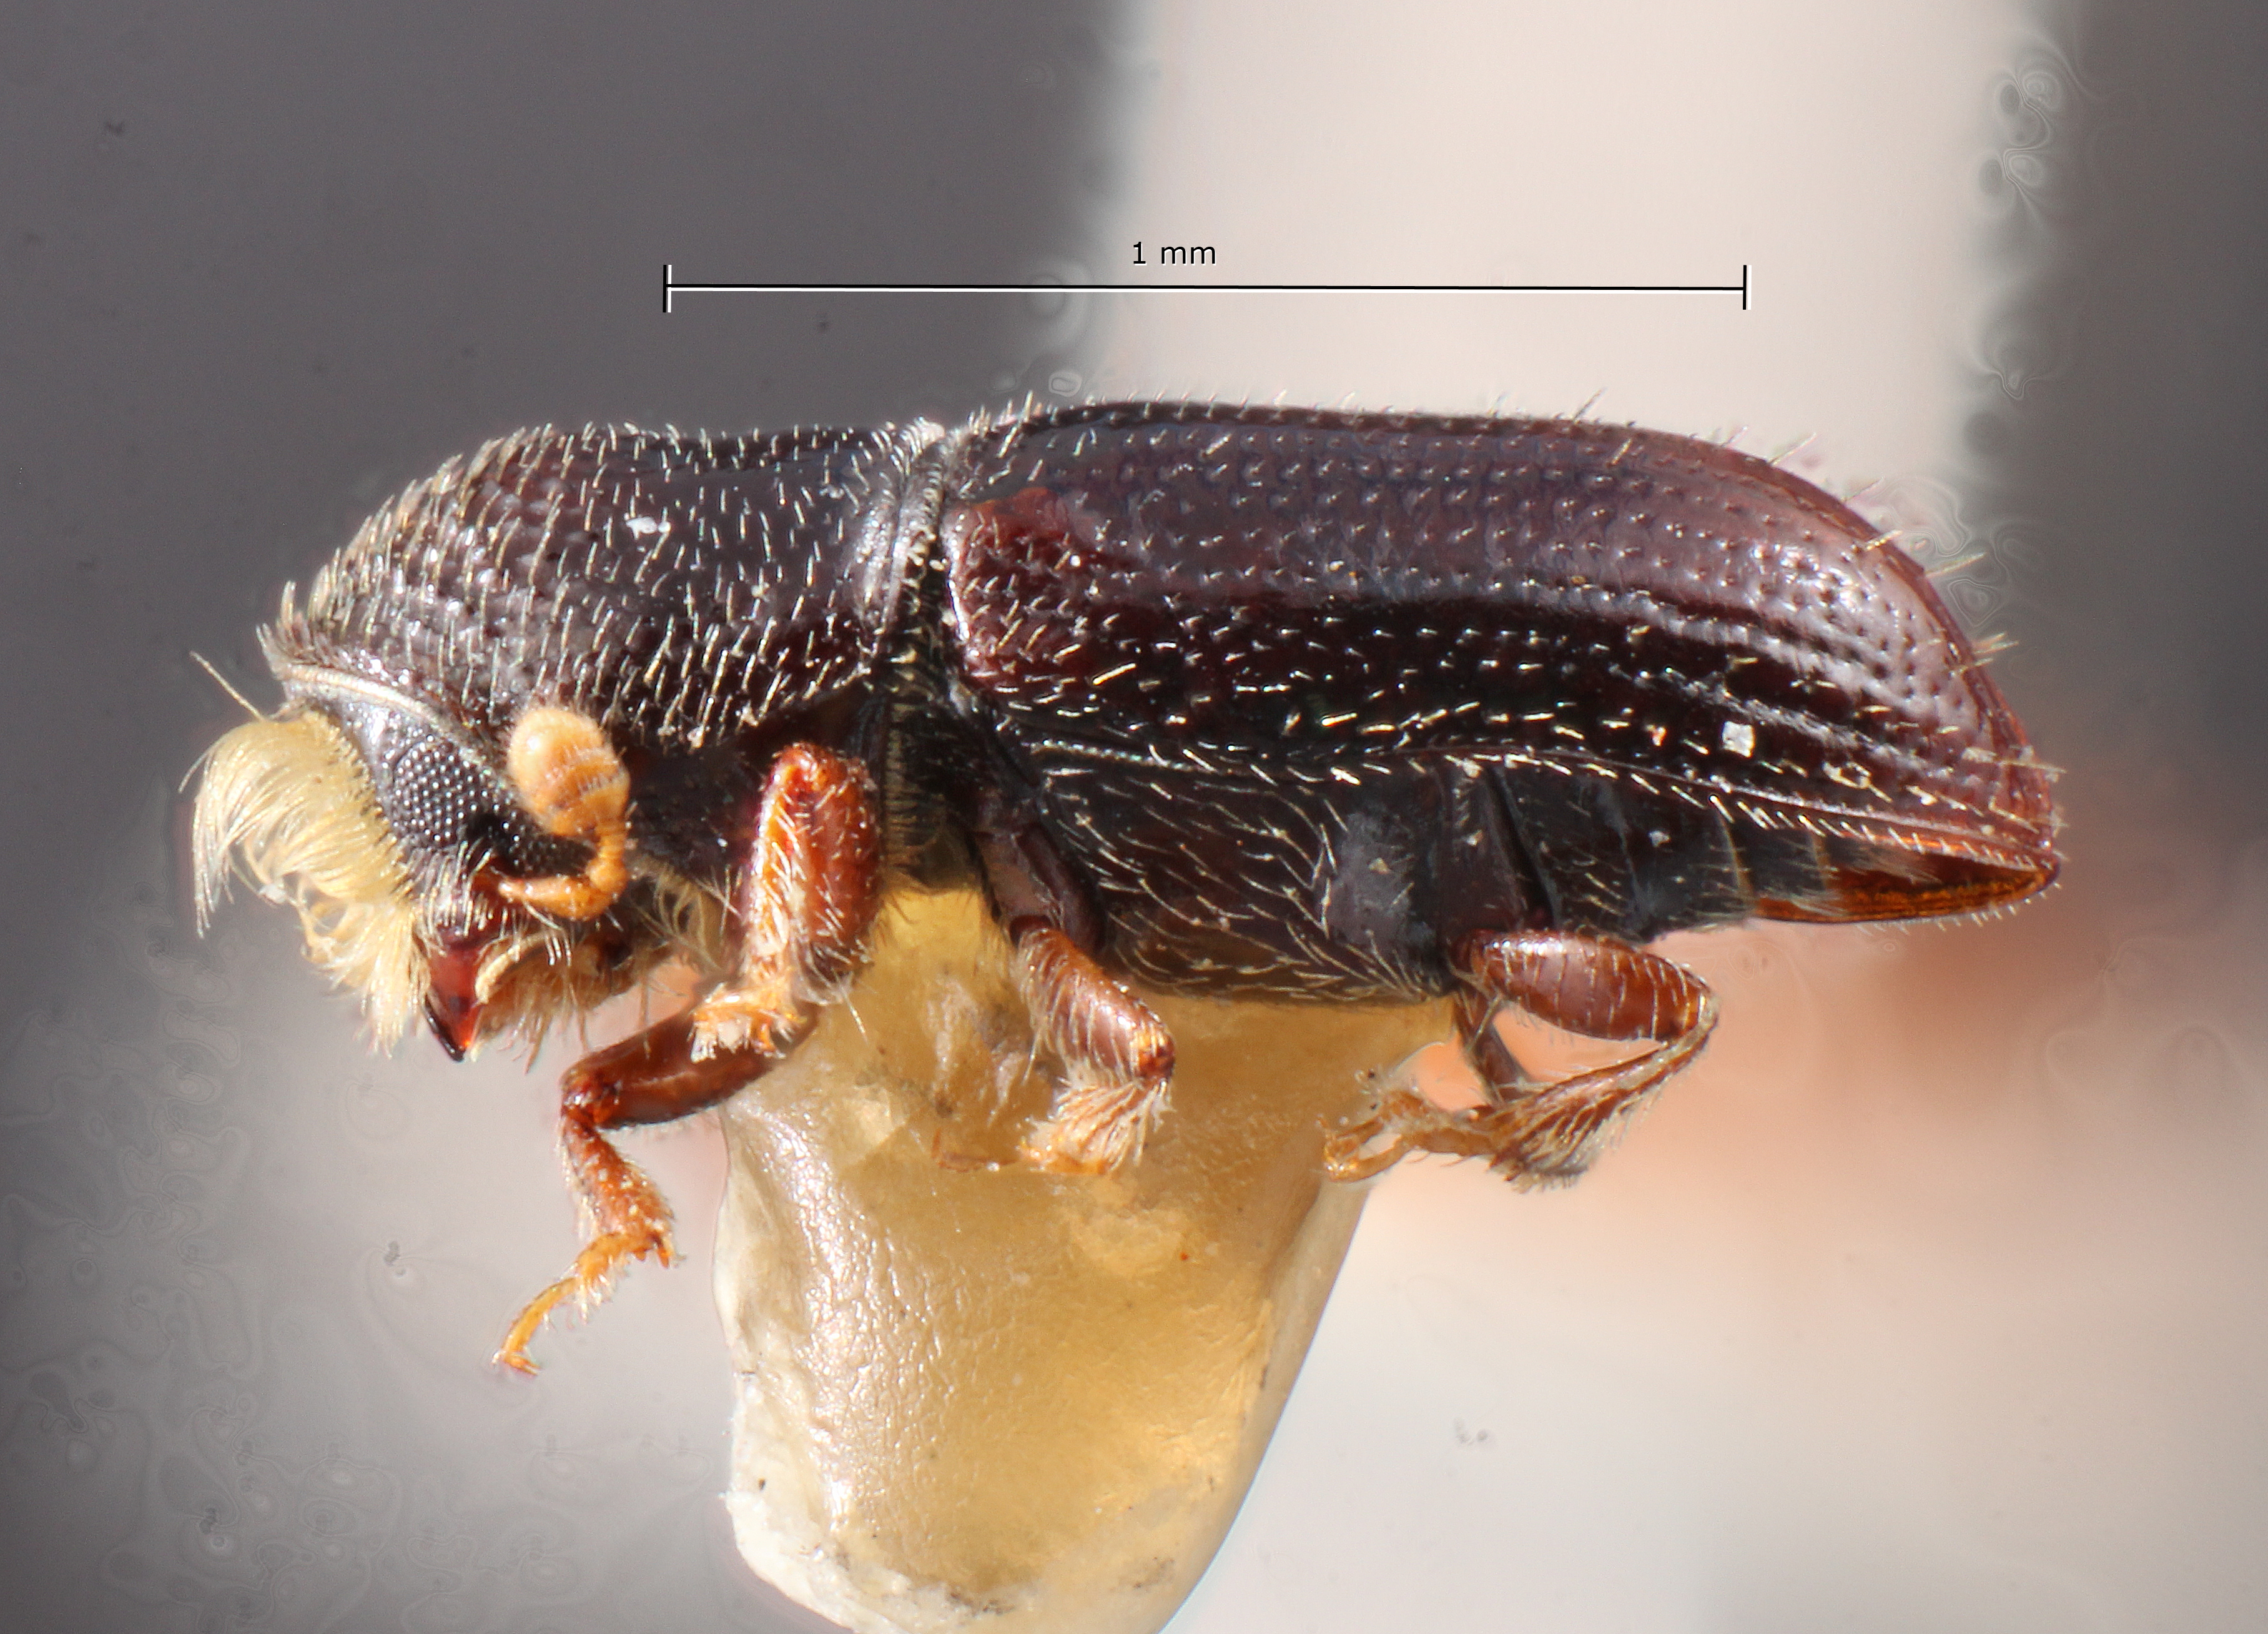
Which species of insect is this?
Pityophthorus hidalgoensis
